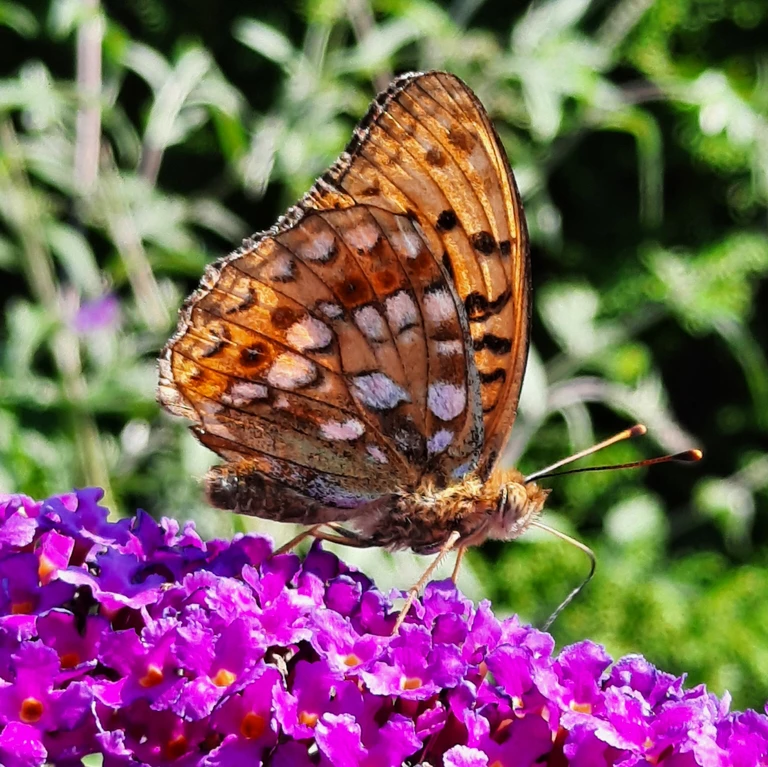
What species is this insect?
Fabriciana adippe
